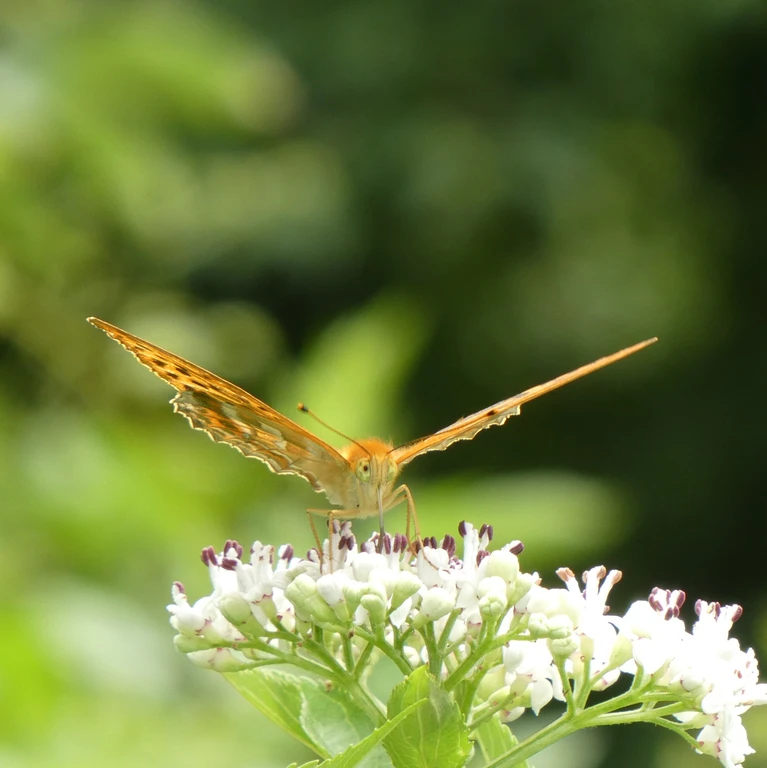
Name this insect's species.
Argynnis paphia
